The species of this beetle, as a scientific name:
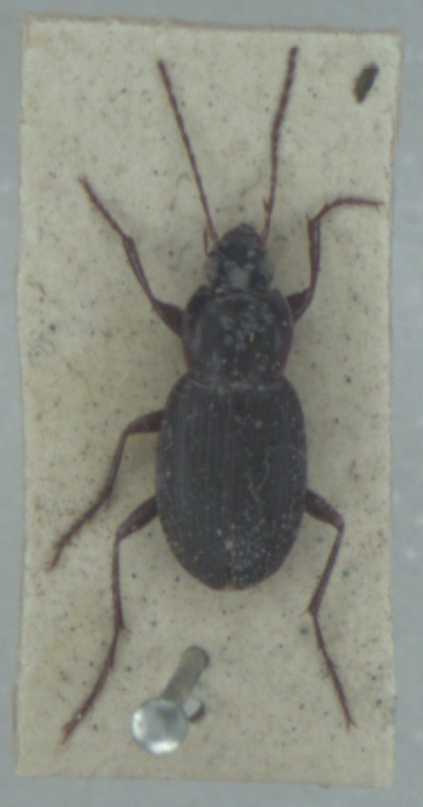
Calathus rotundicollis
